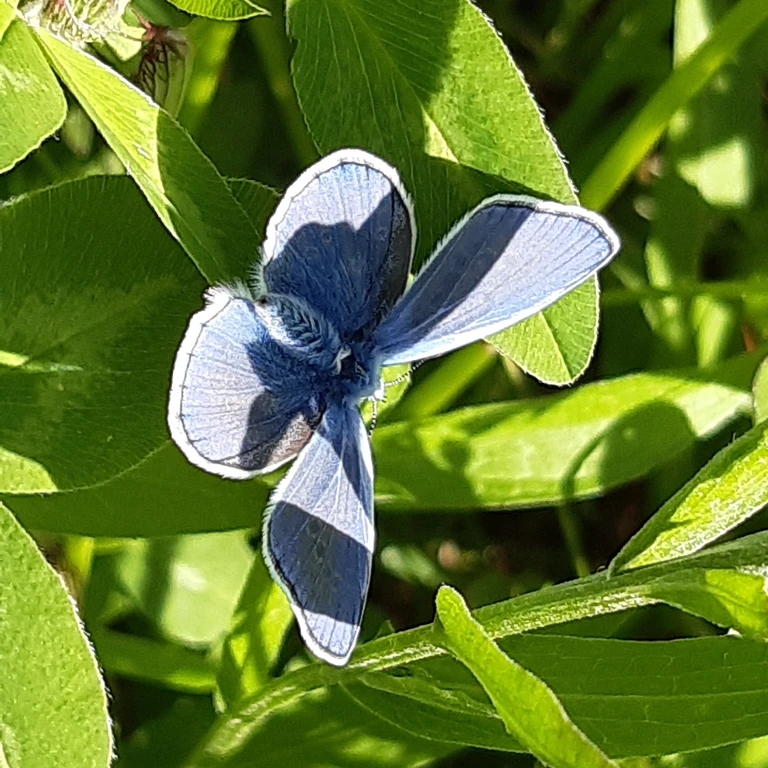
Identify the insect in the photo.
Polyommatus icarus
